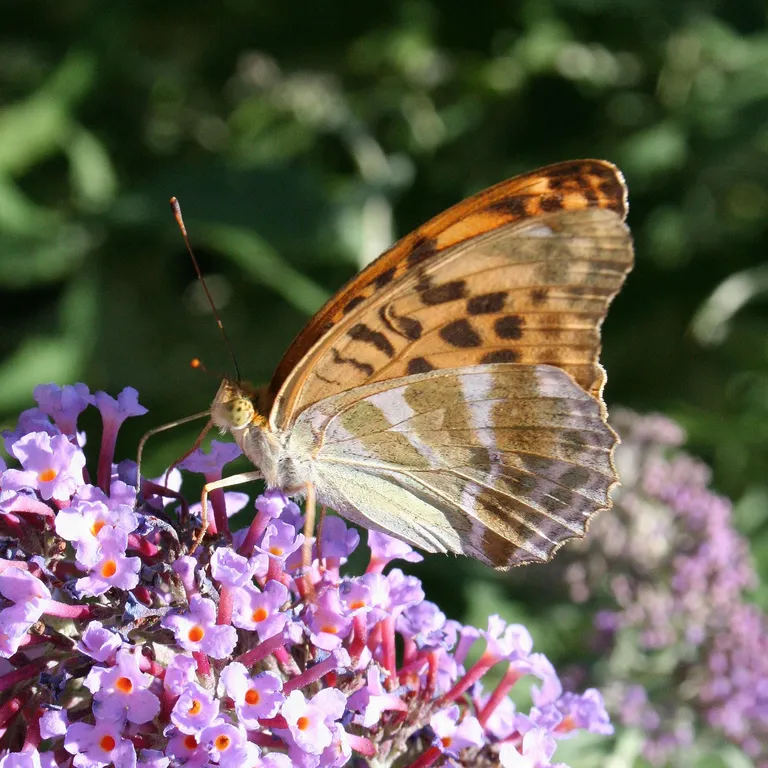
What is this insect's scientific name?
Argynnis paphia
